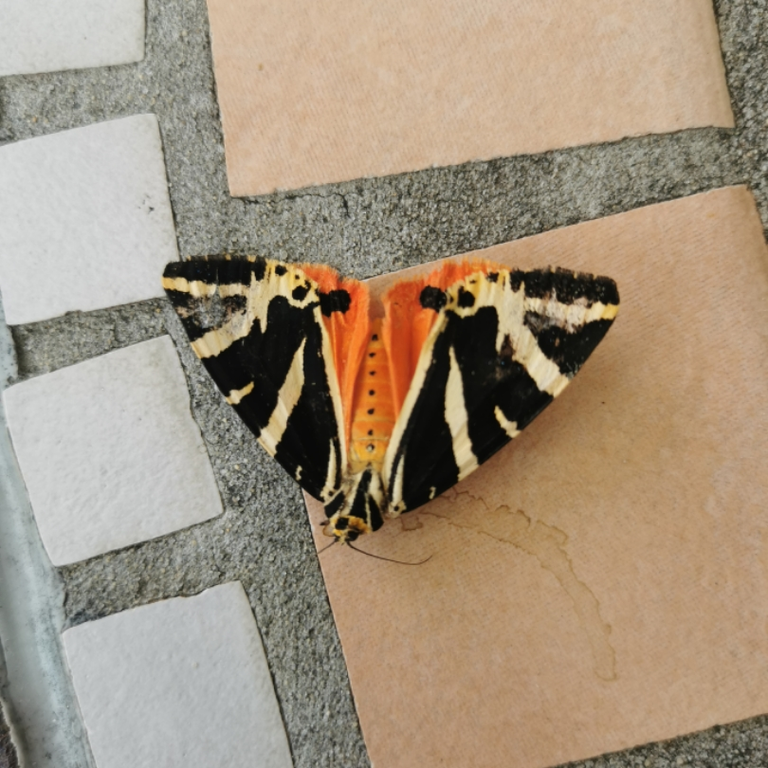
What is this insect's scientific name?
Euplagia quadripunctaria
